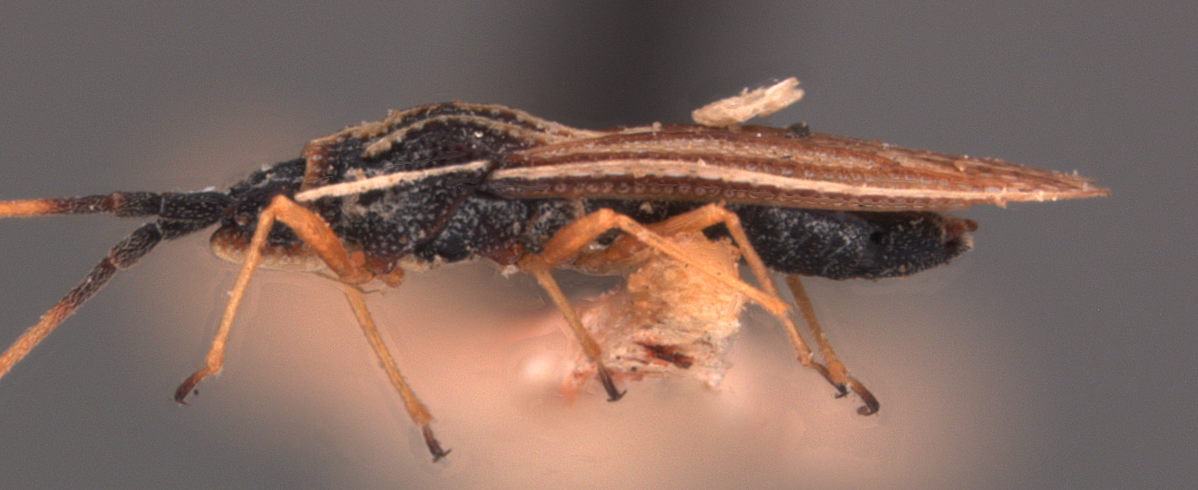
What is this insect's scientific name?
Atheas mimeticus
